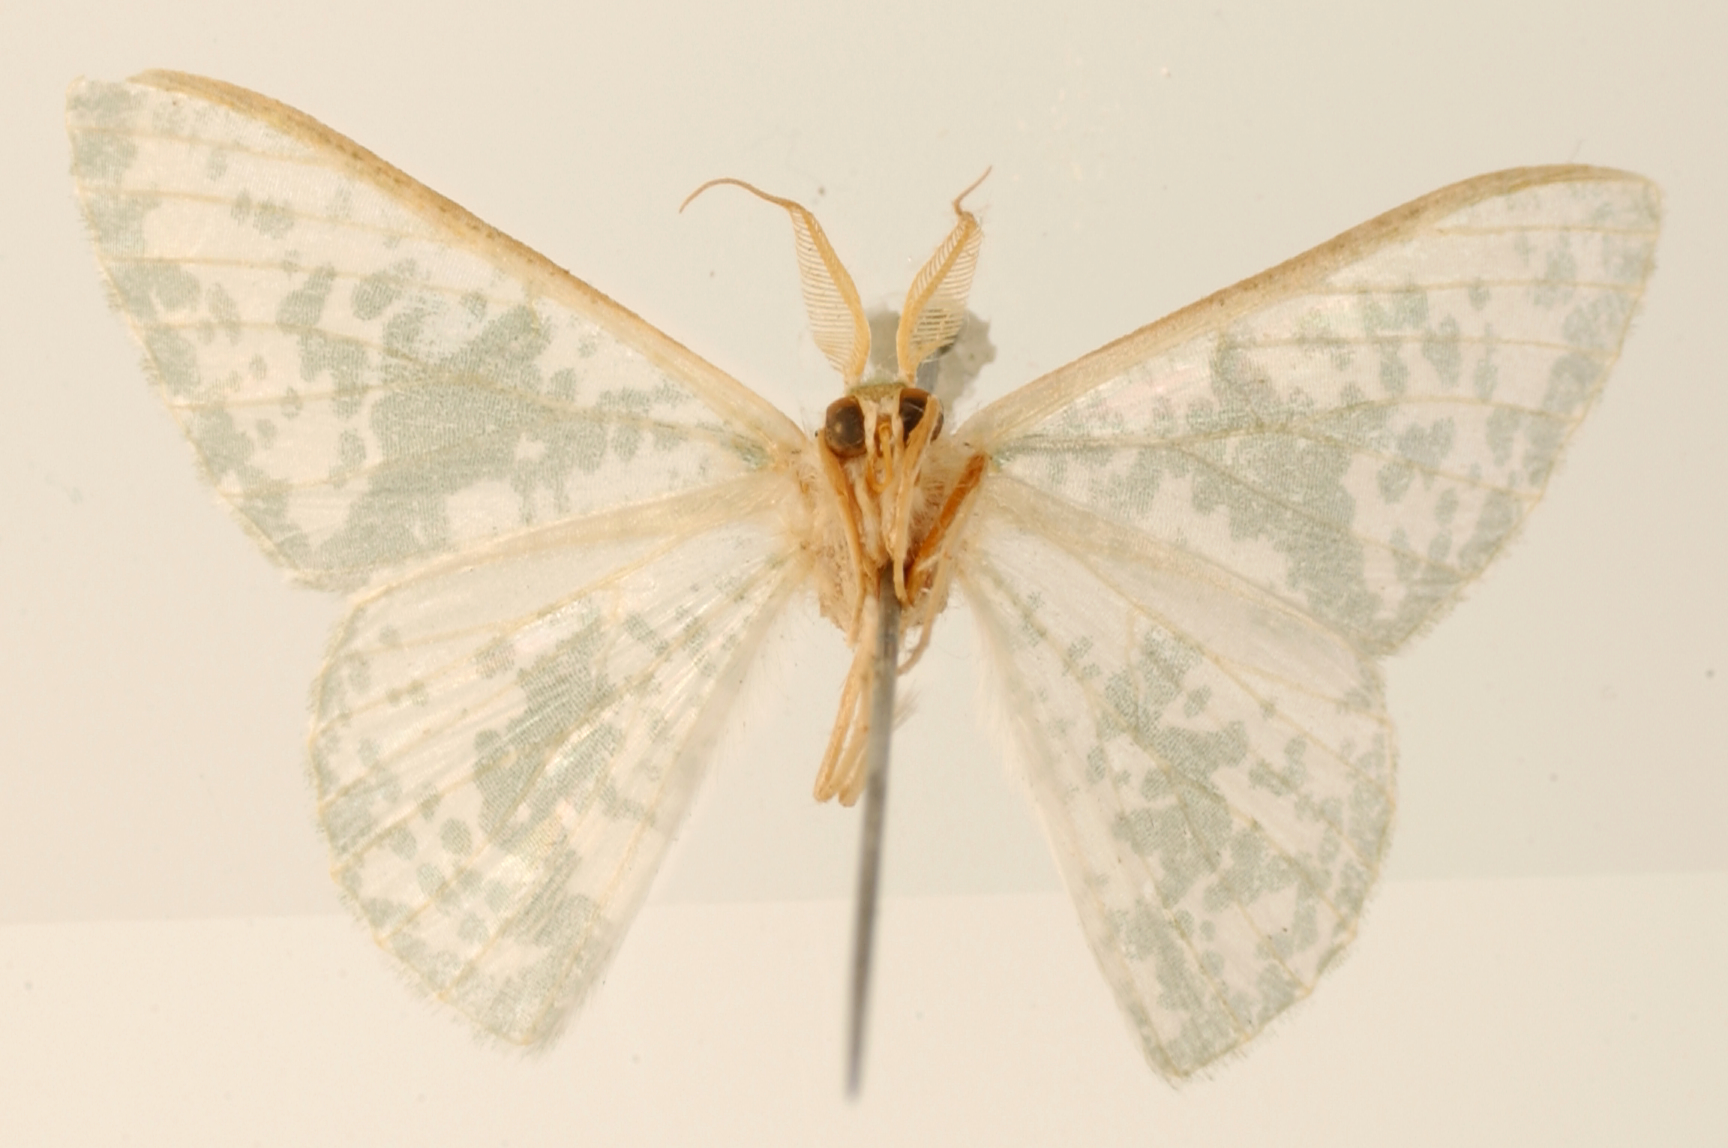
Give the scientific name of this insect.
Racheolopha sporadata
